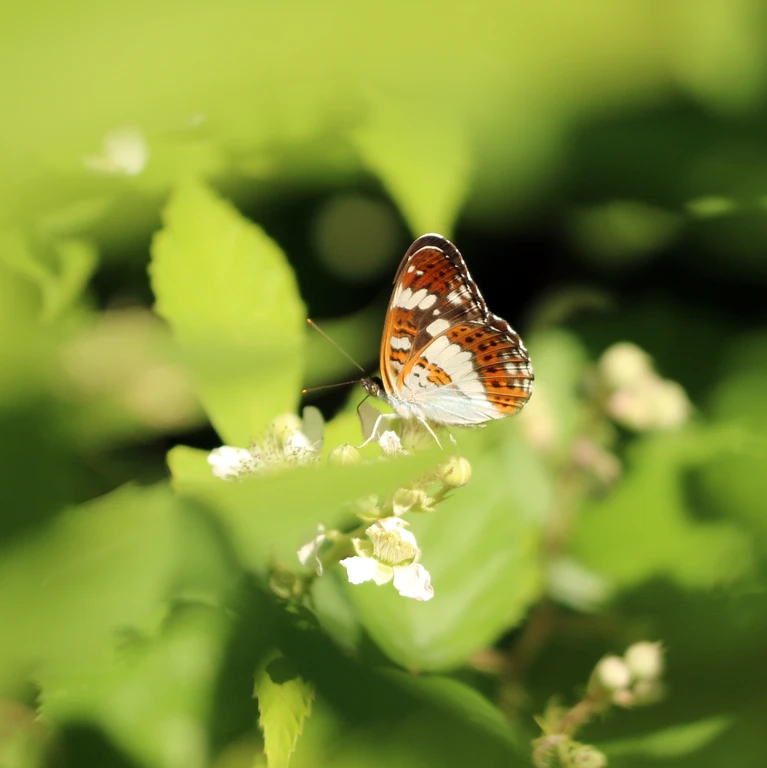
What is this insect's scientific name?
Limenitis camilla (also Ladoga camilla)
